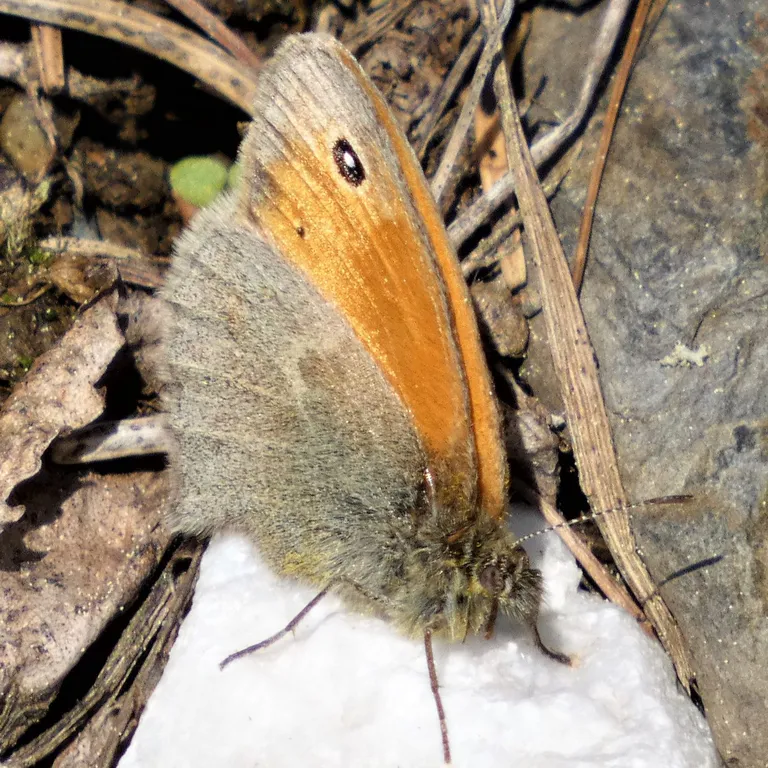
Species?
Coenonympha pamphilus
